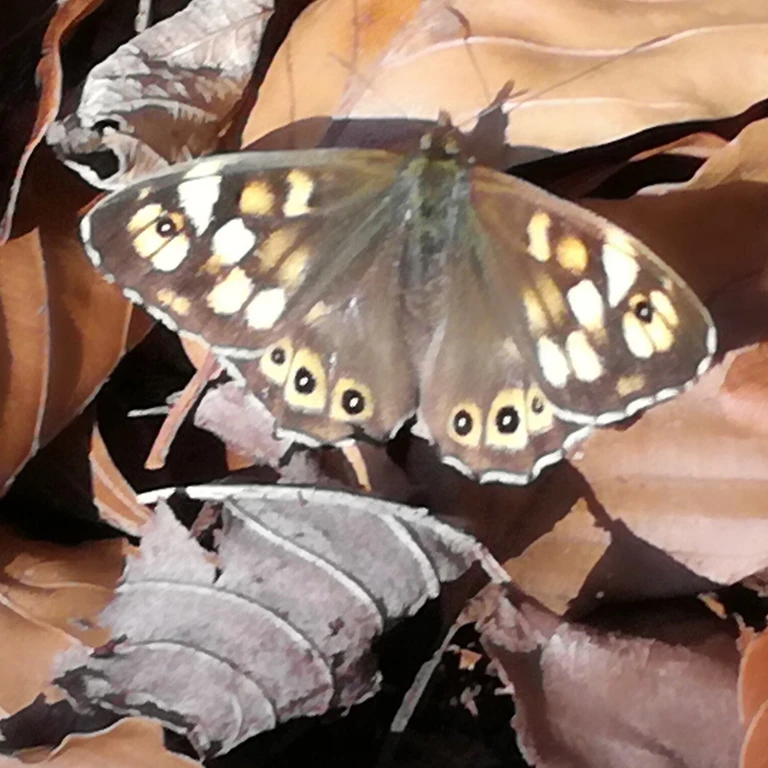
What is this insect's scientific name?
Pararge aegeria
